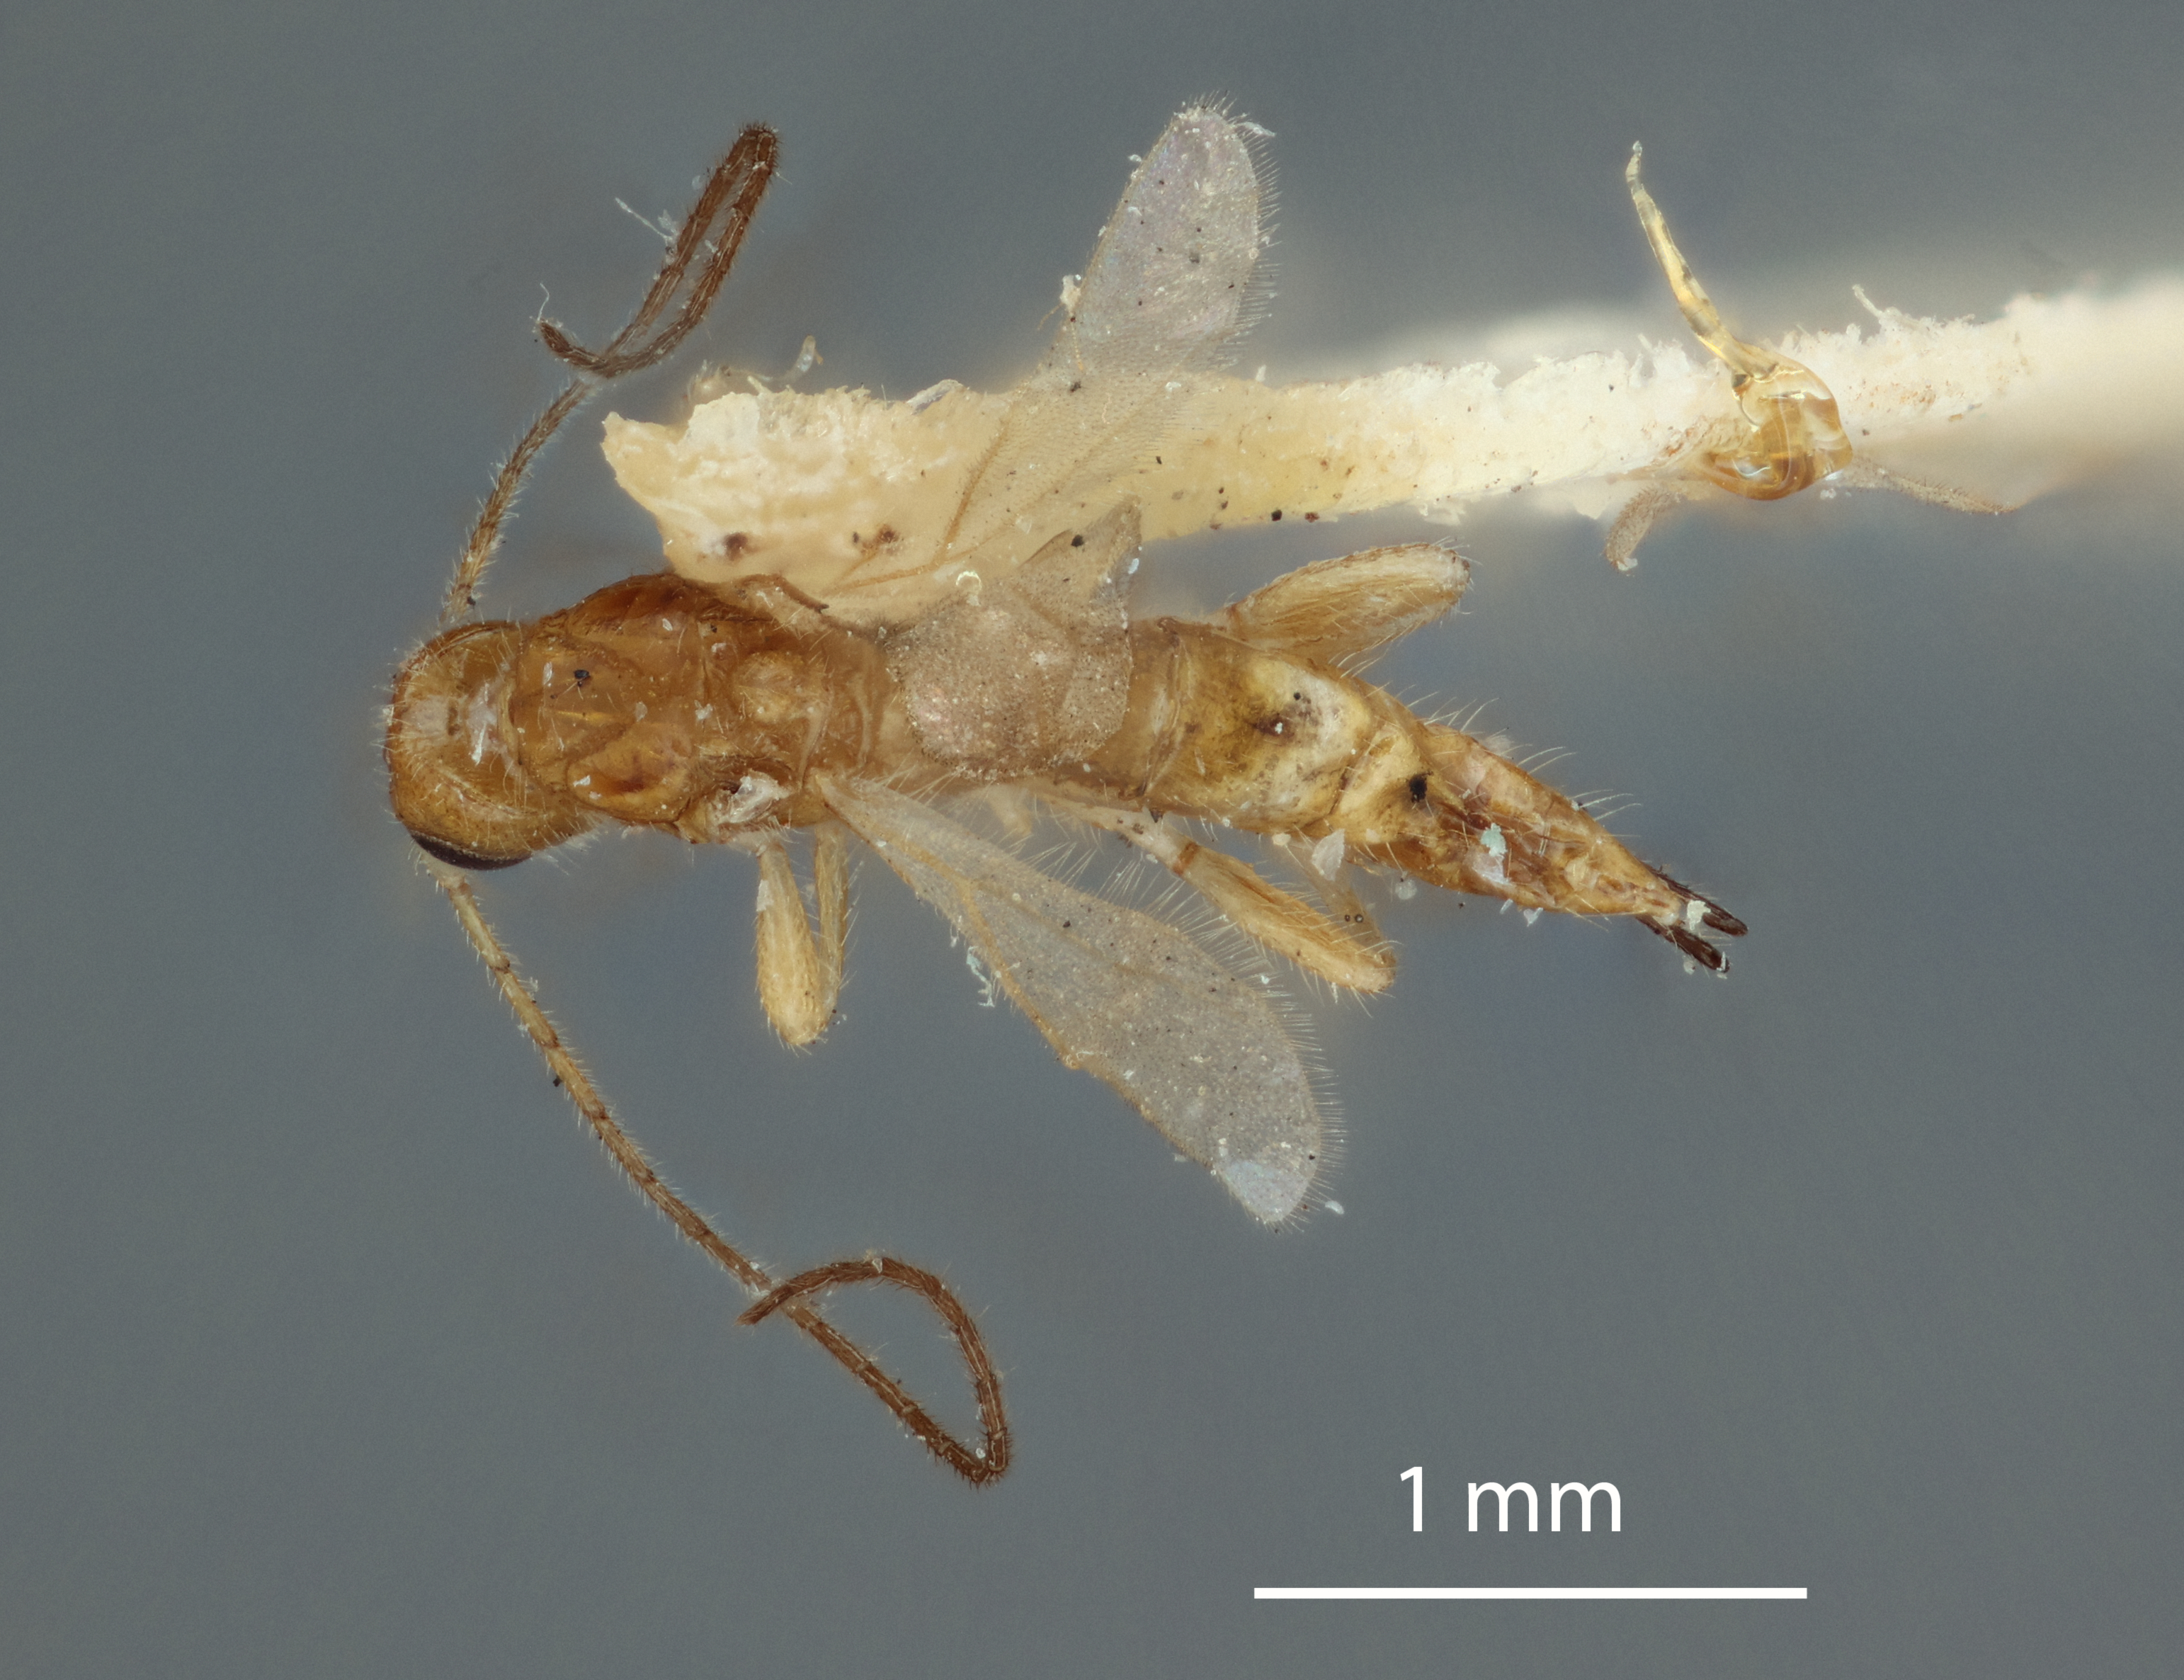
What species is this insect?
Labania straminea
